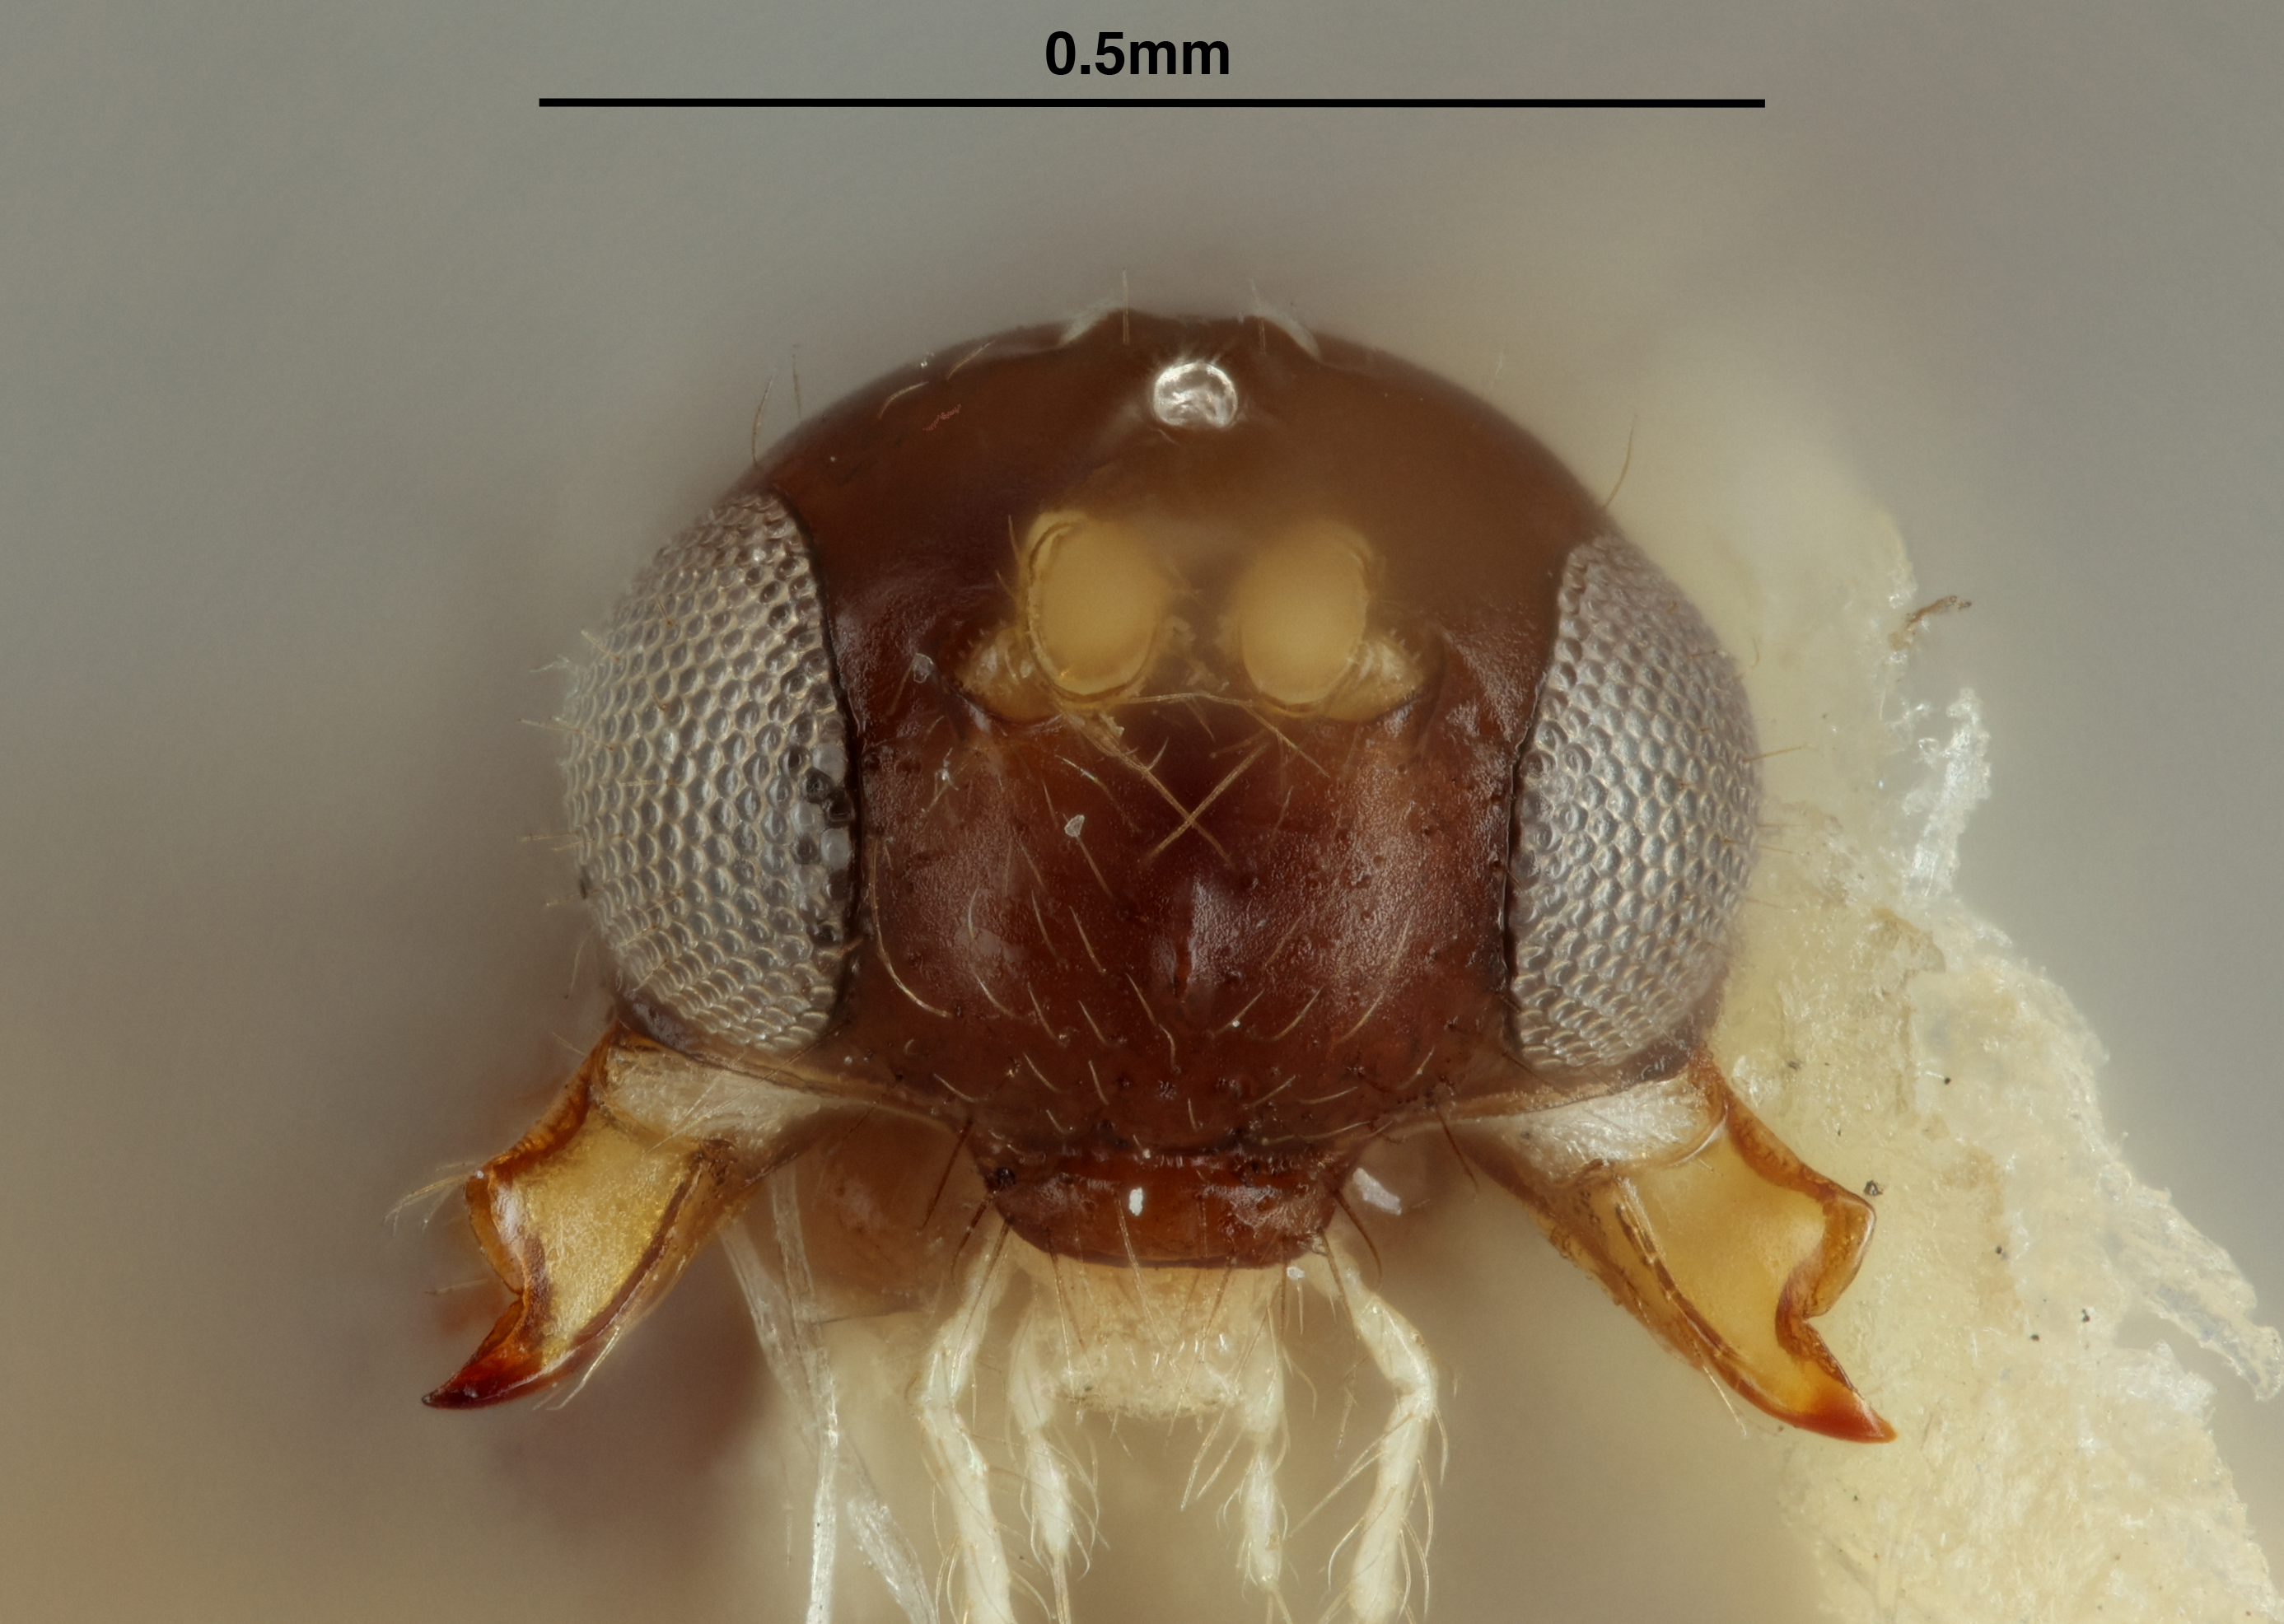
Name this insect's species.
Phaenocarpa gahani
